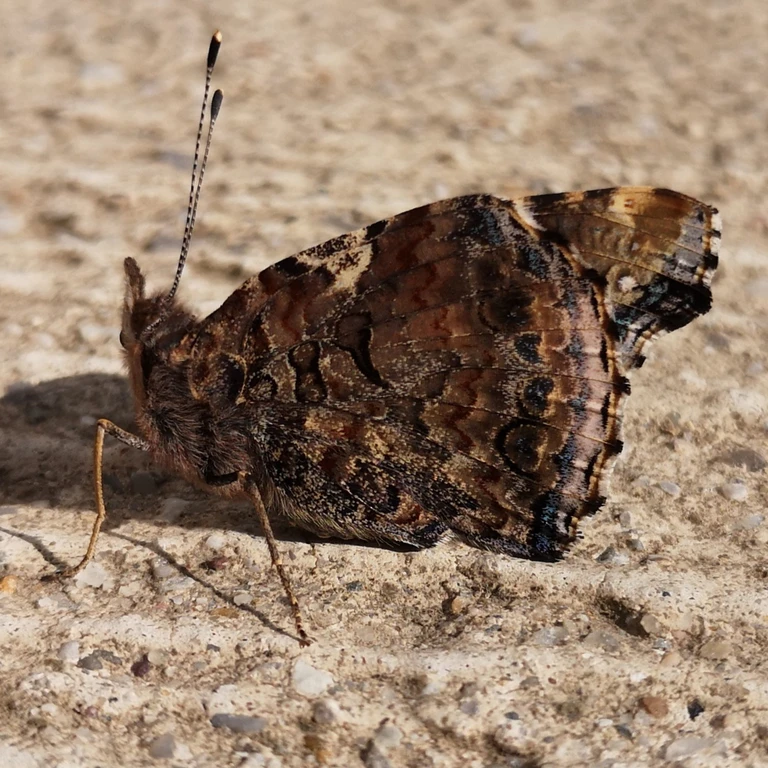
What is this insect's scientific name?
Vanessa atalanta
